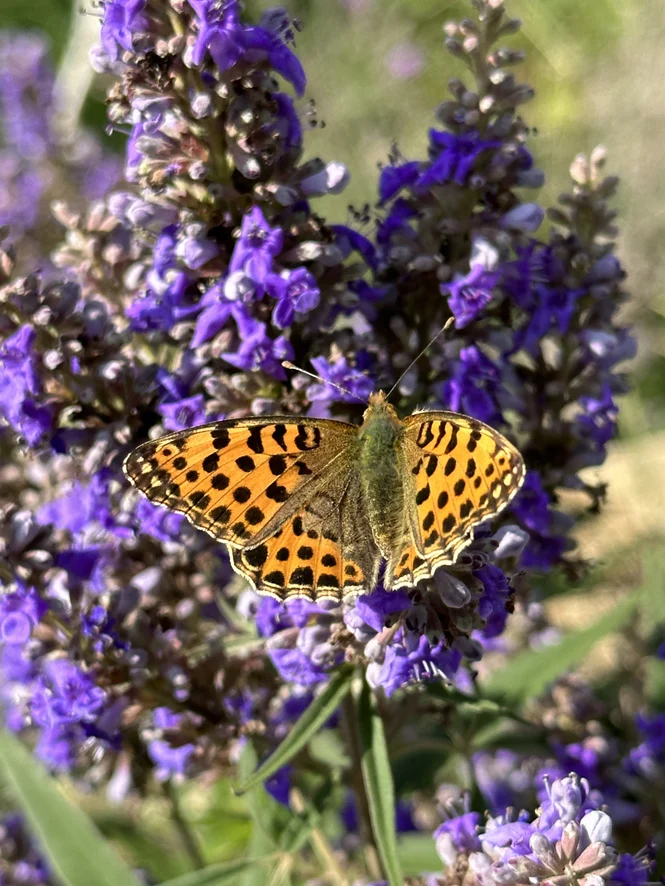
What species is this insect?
Issoria lathonia
